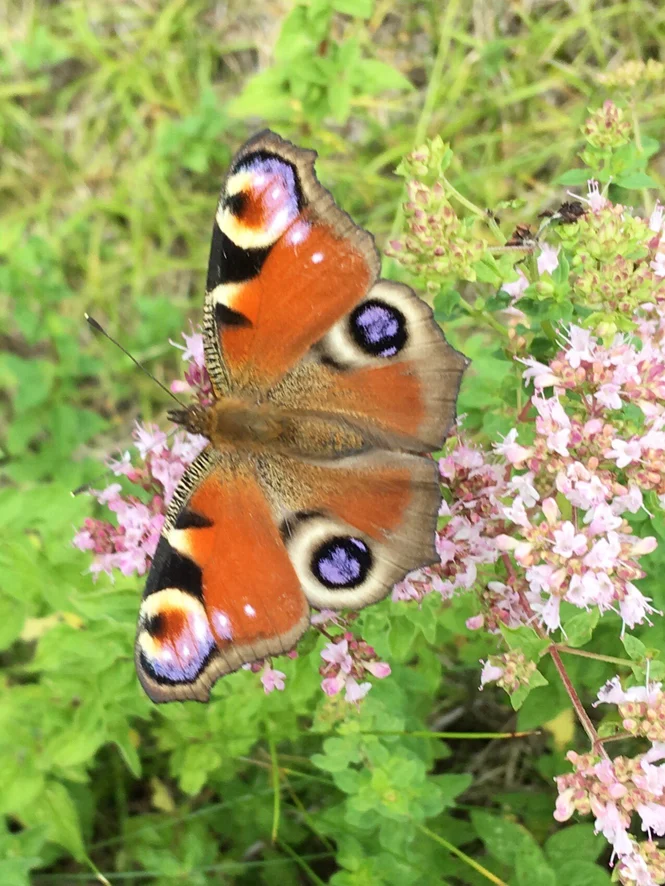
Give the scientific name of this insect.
Aglais io
